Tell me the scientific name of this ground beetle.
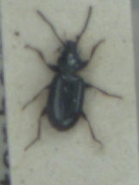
Bembidion minimum
